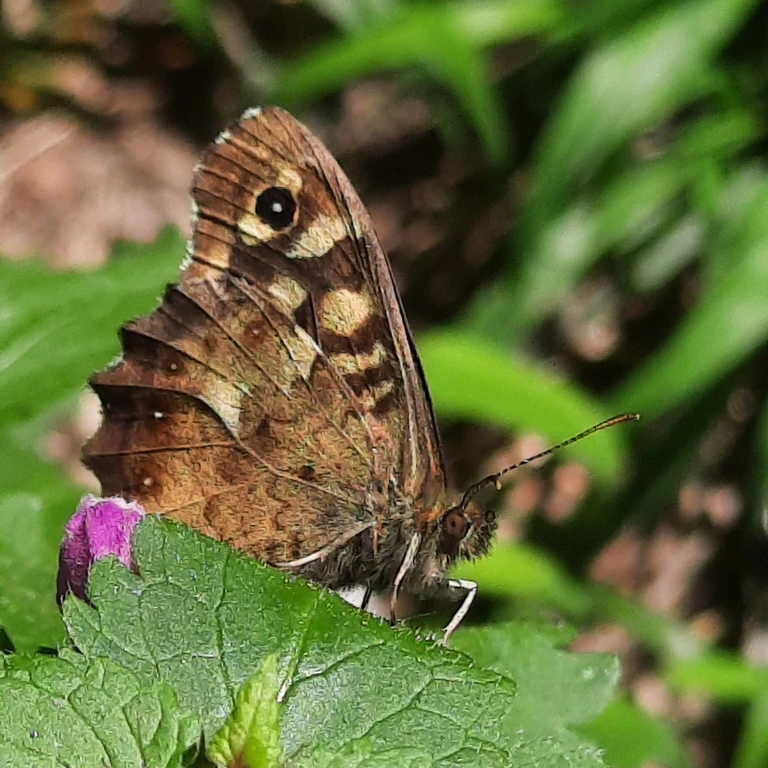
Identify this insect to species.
Pararge aegeria
